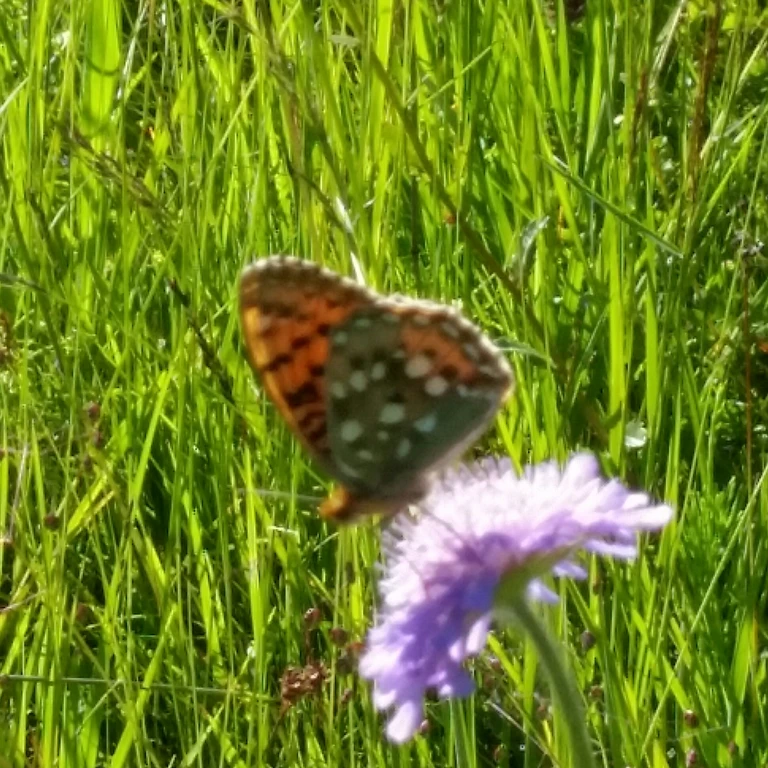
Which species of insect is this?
Speyeria aglaja
